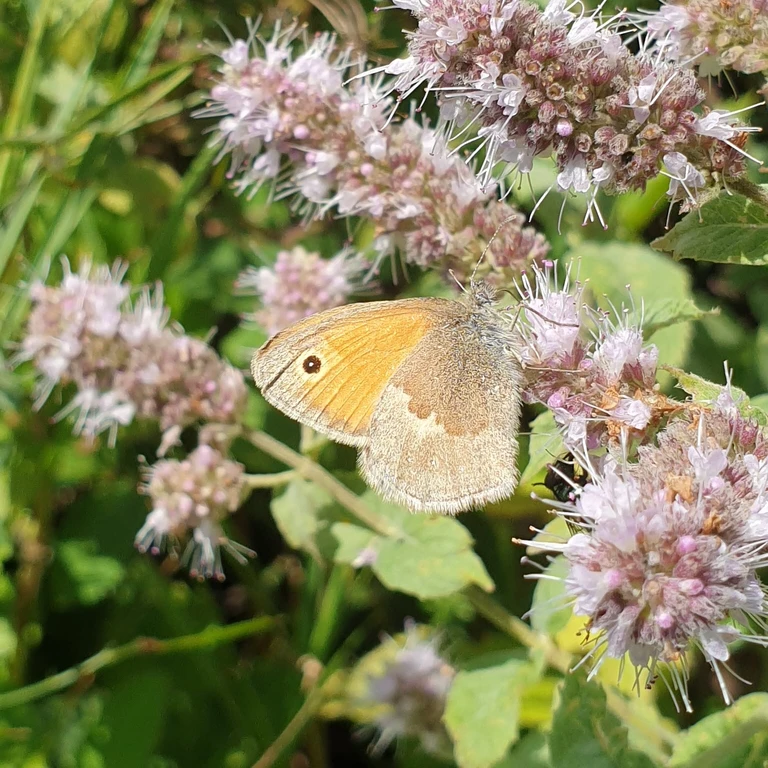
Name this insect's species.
Coenonympha pamphilus
